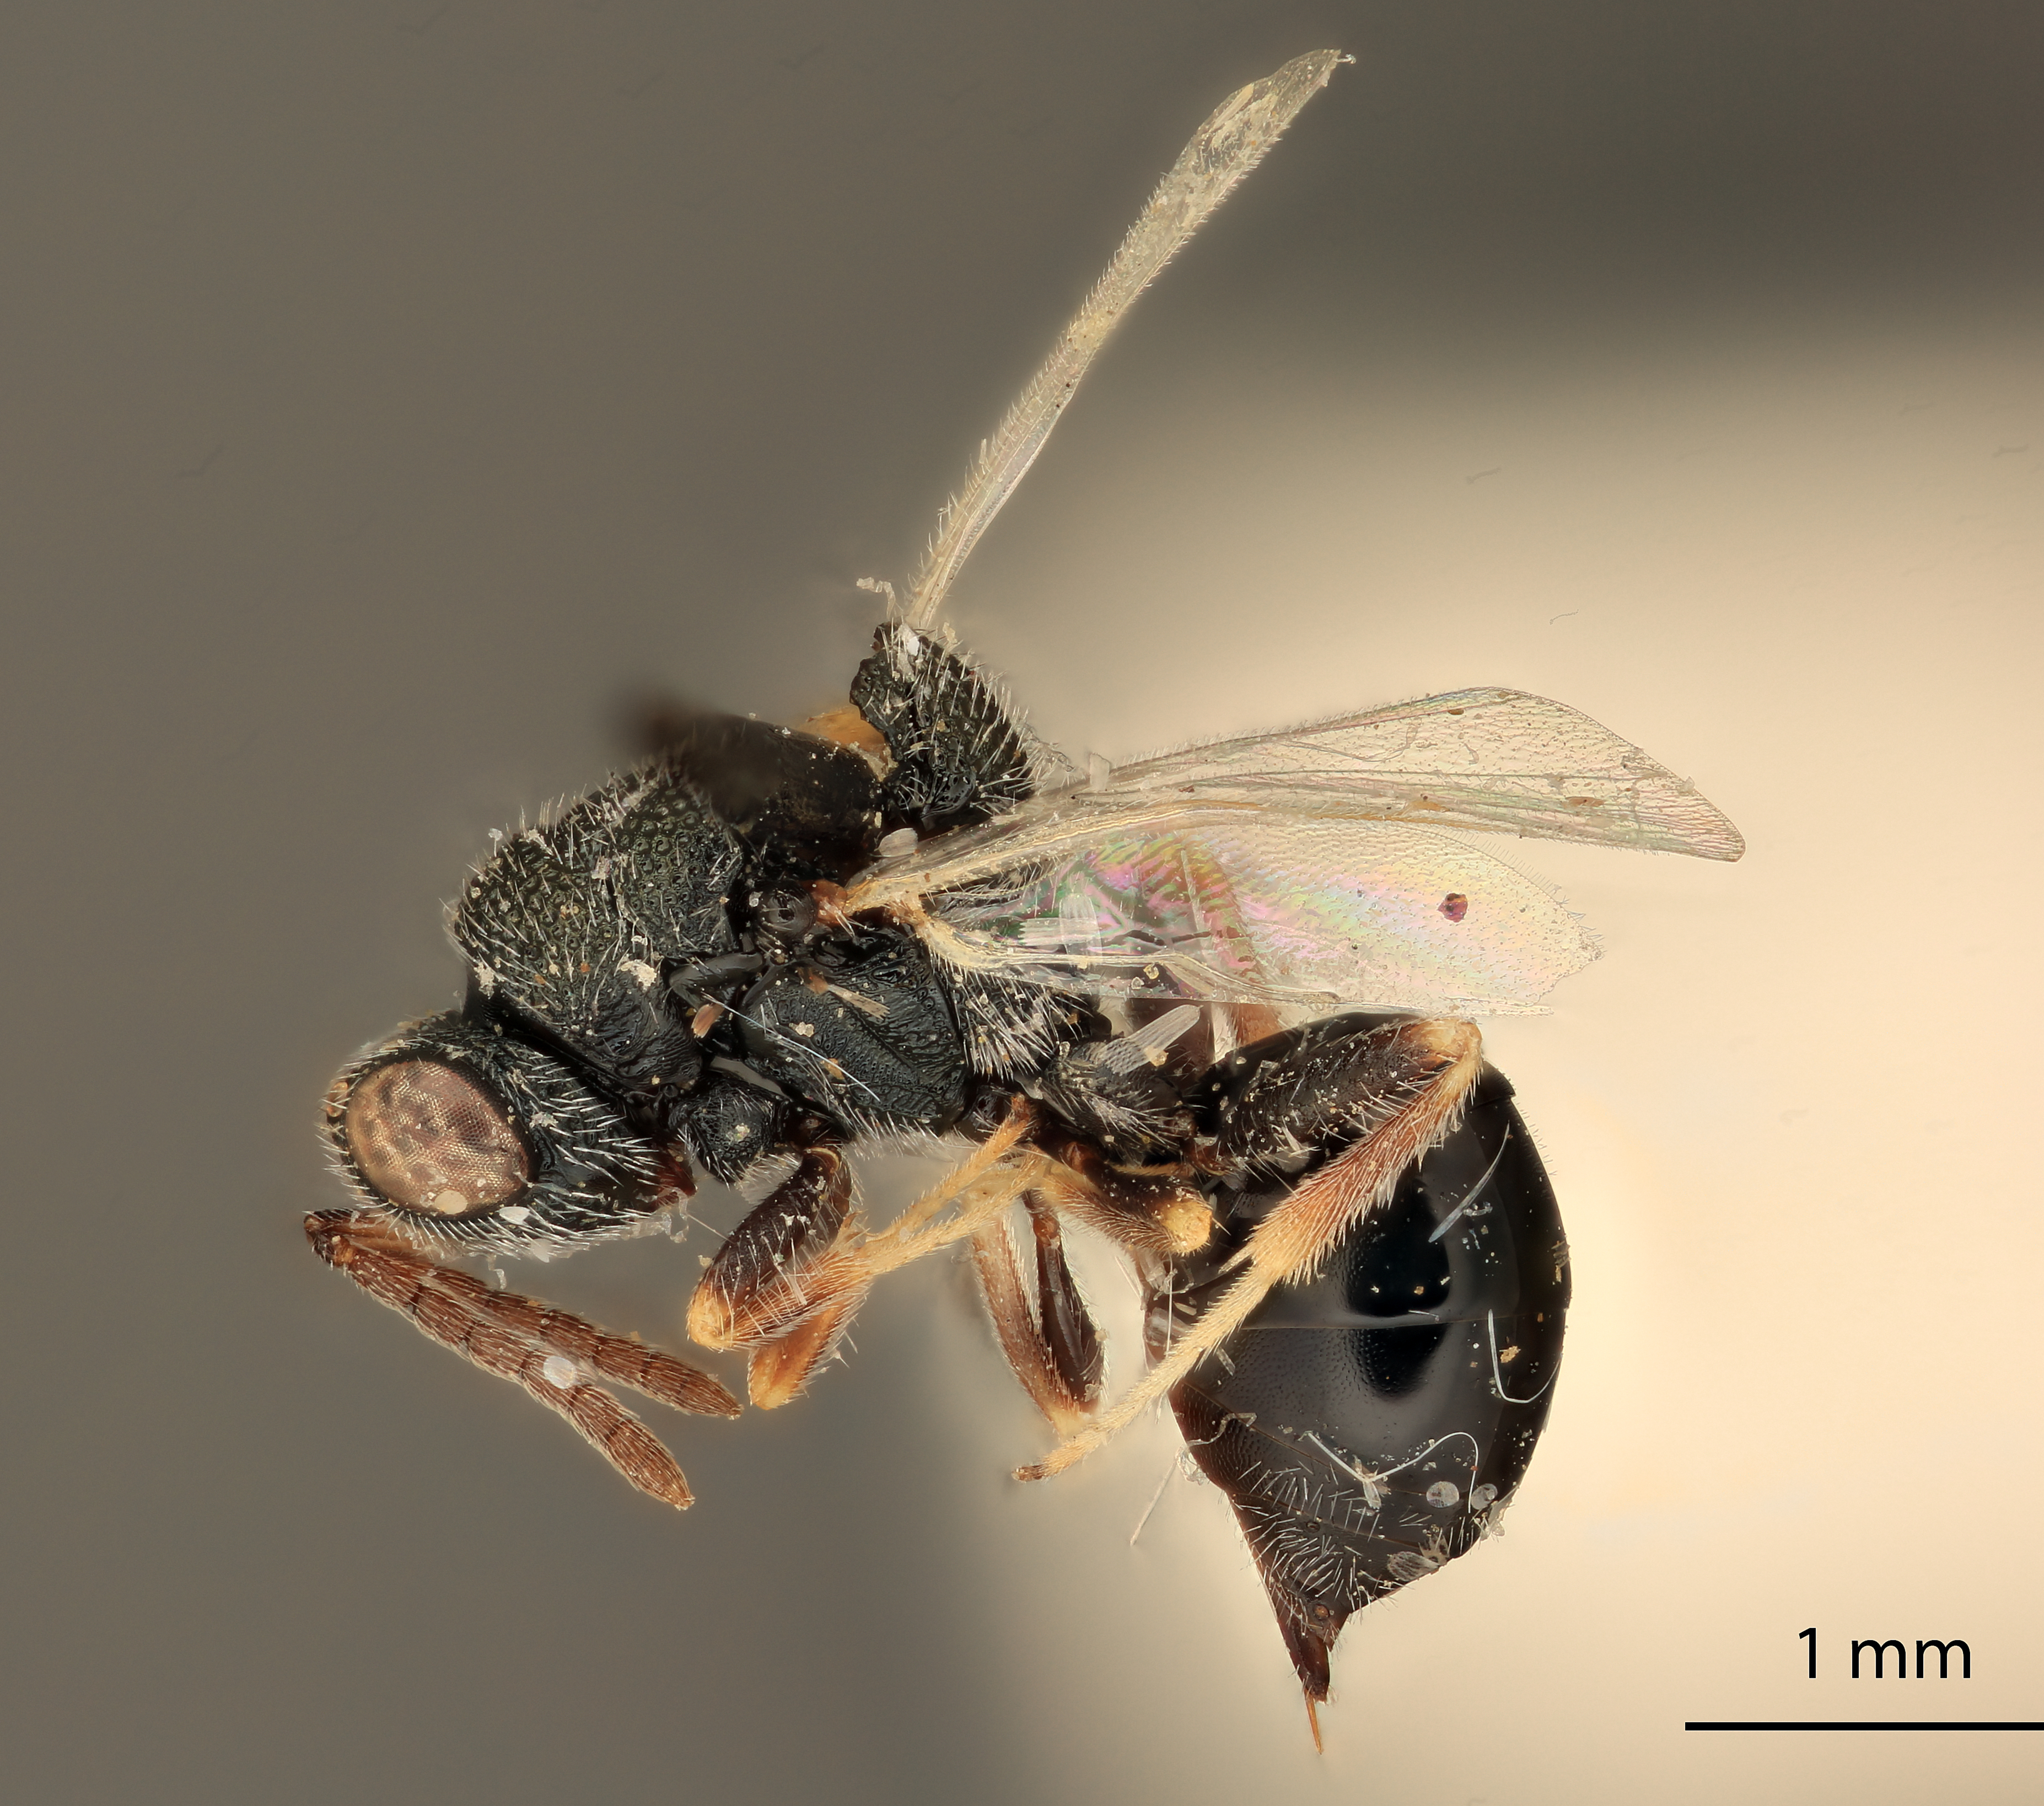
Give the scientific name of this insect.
Eurytoma cuneiforma
